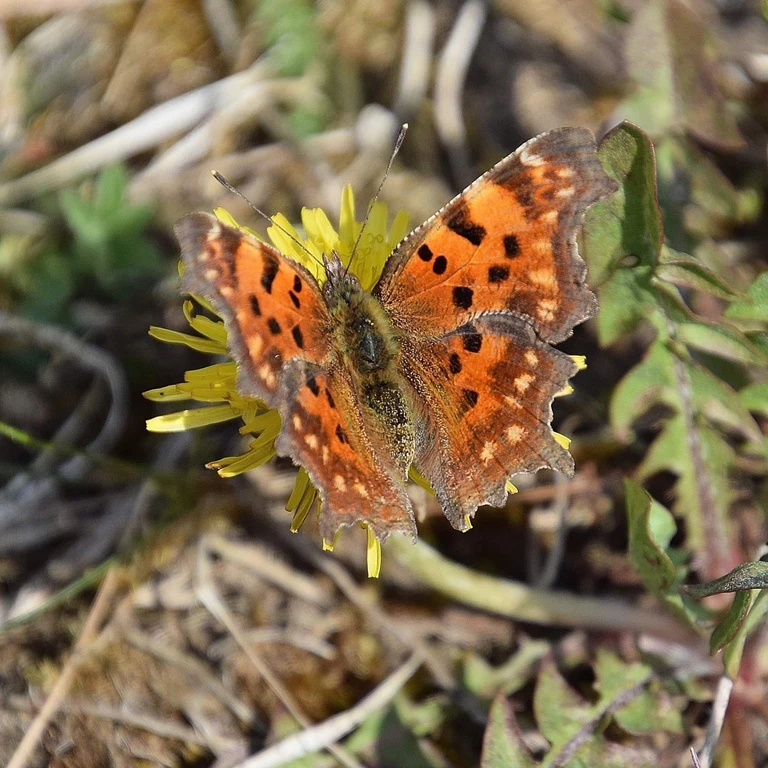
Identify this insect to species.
Polygonia c-album
